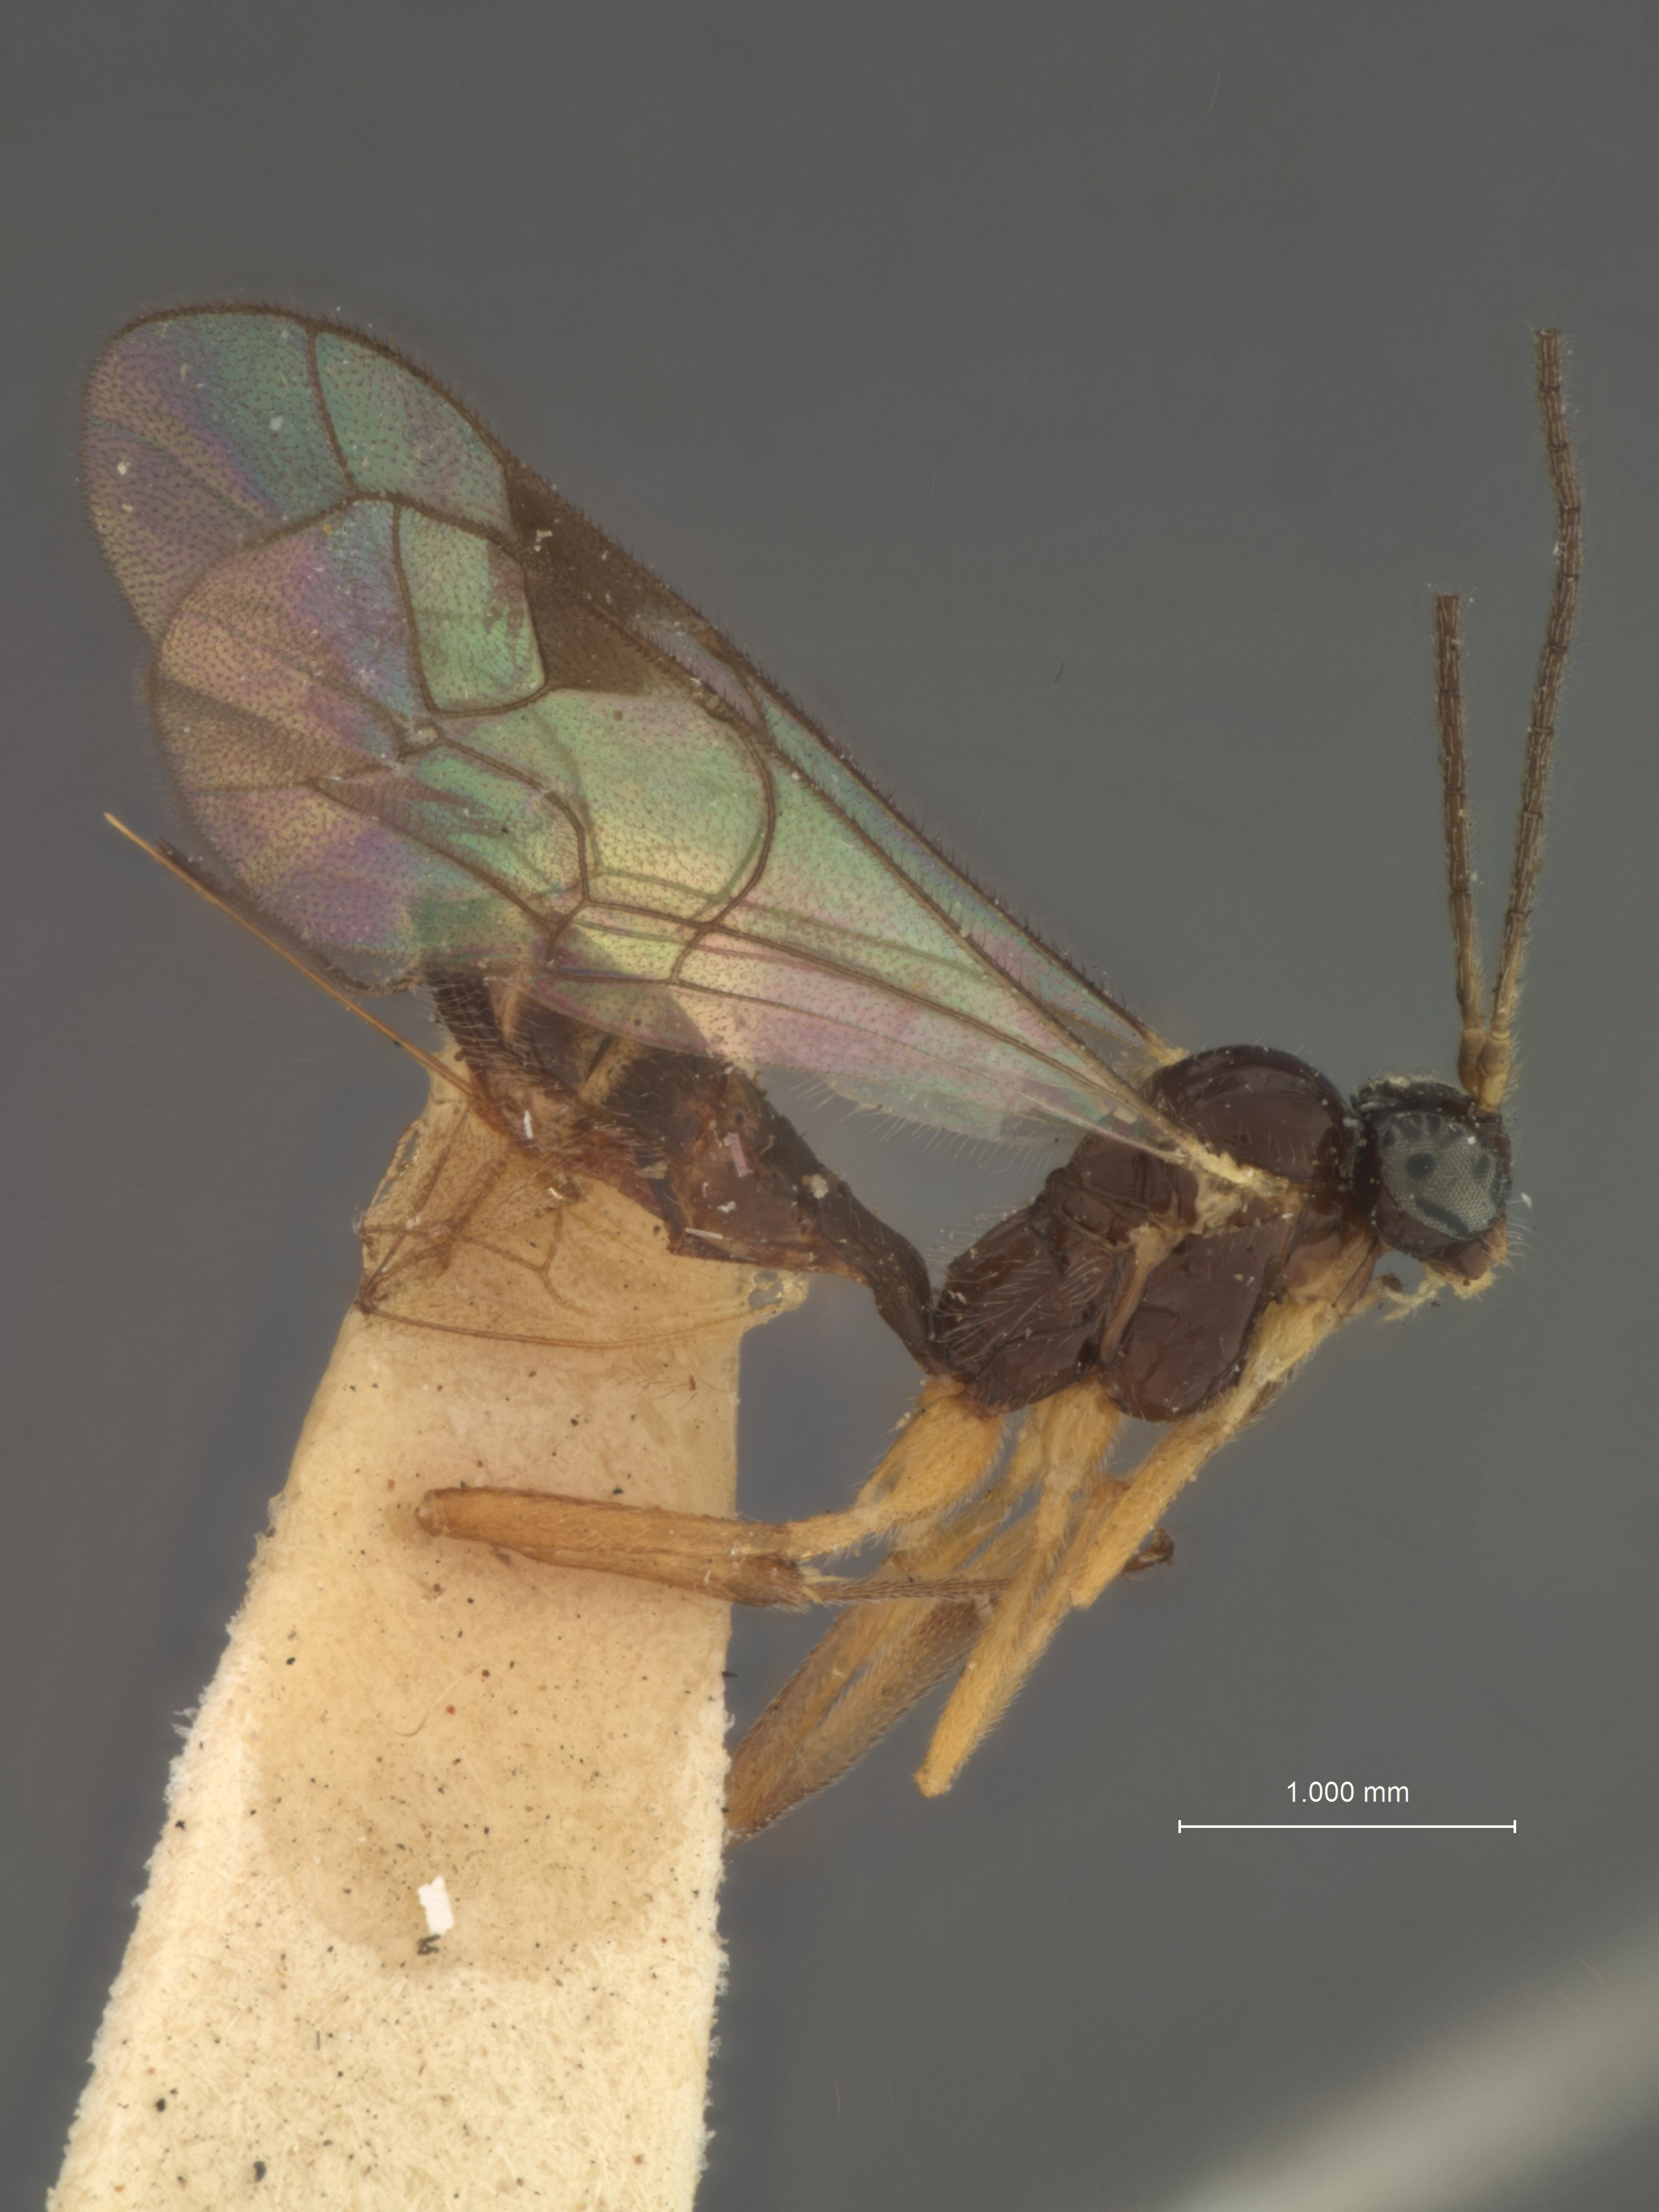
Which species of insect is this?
Plectiscus parvus
